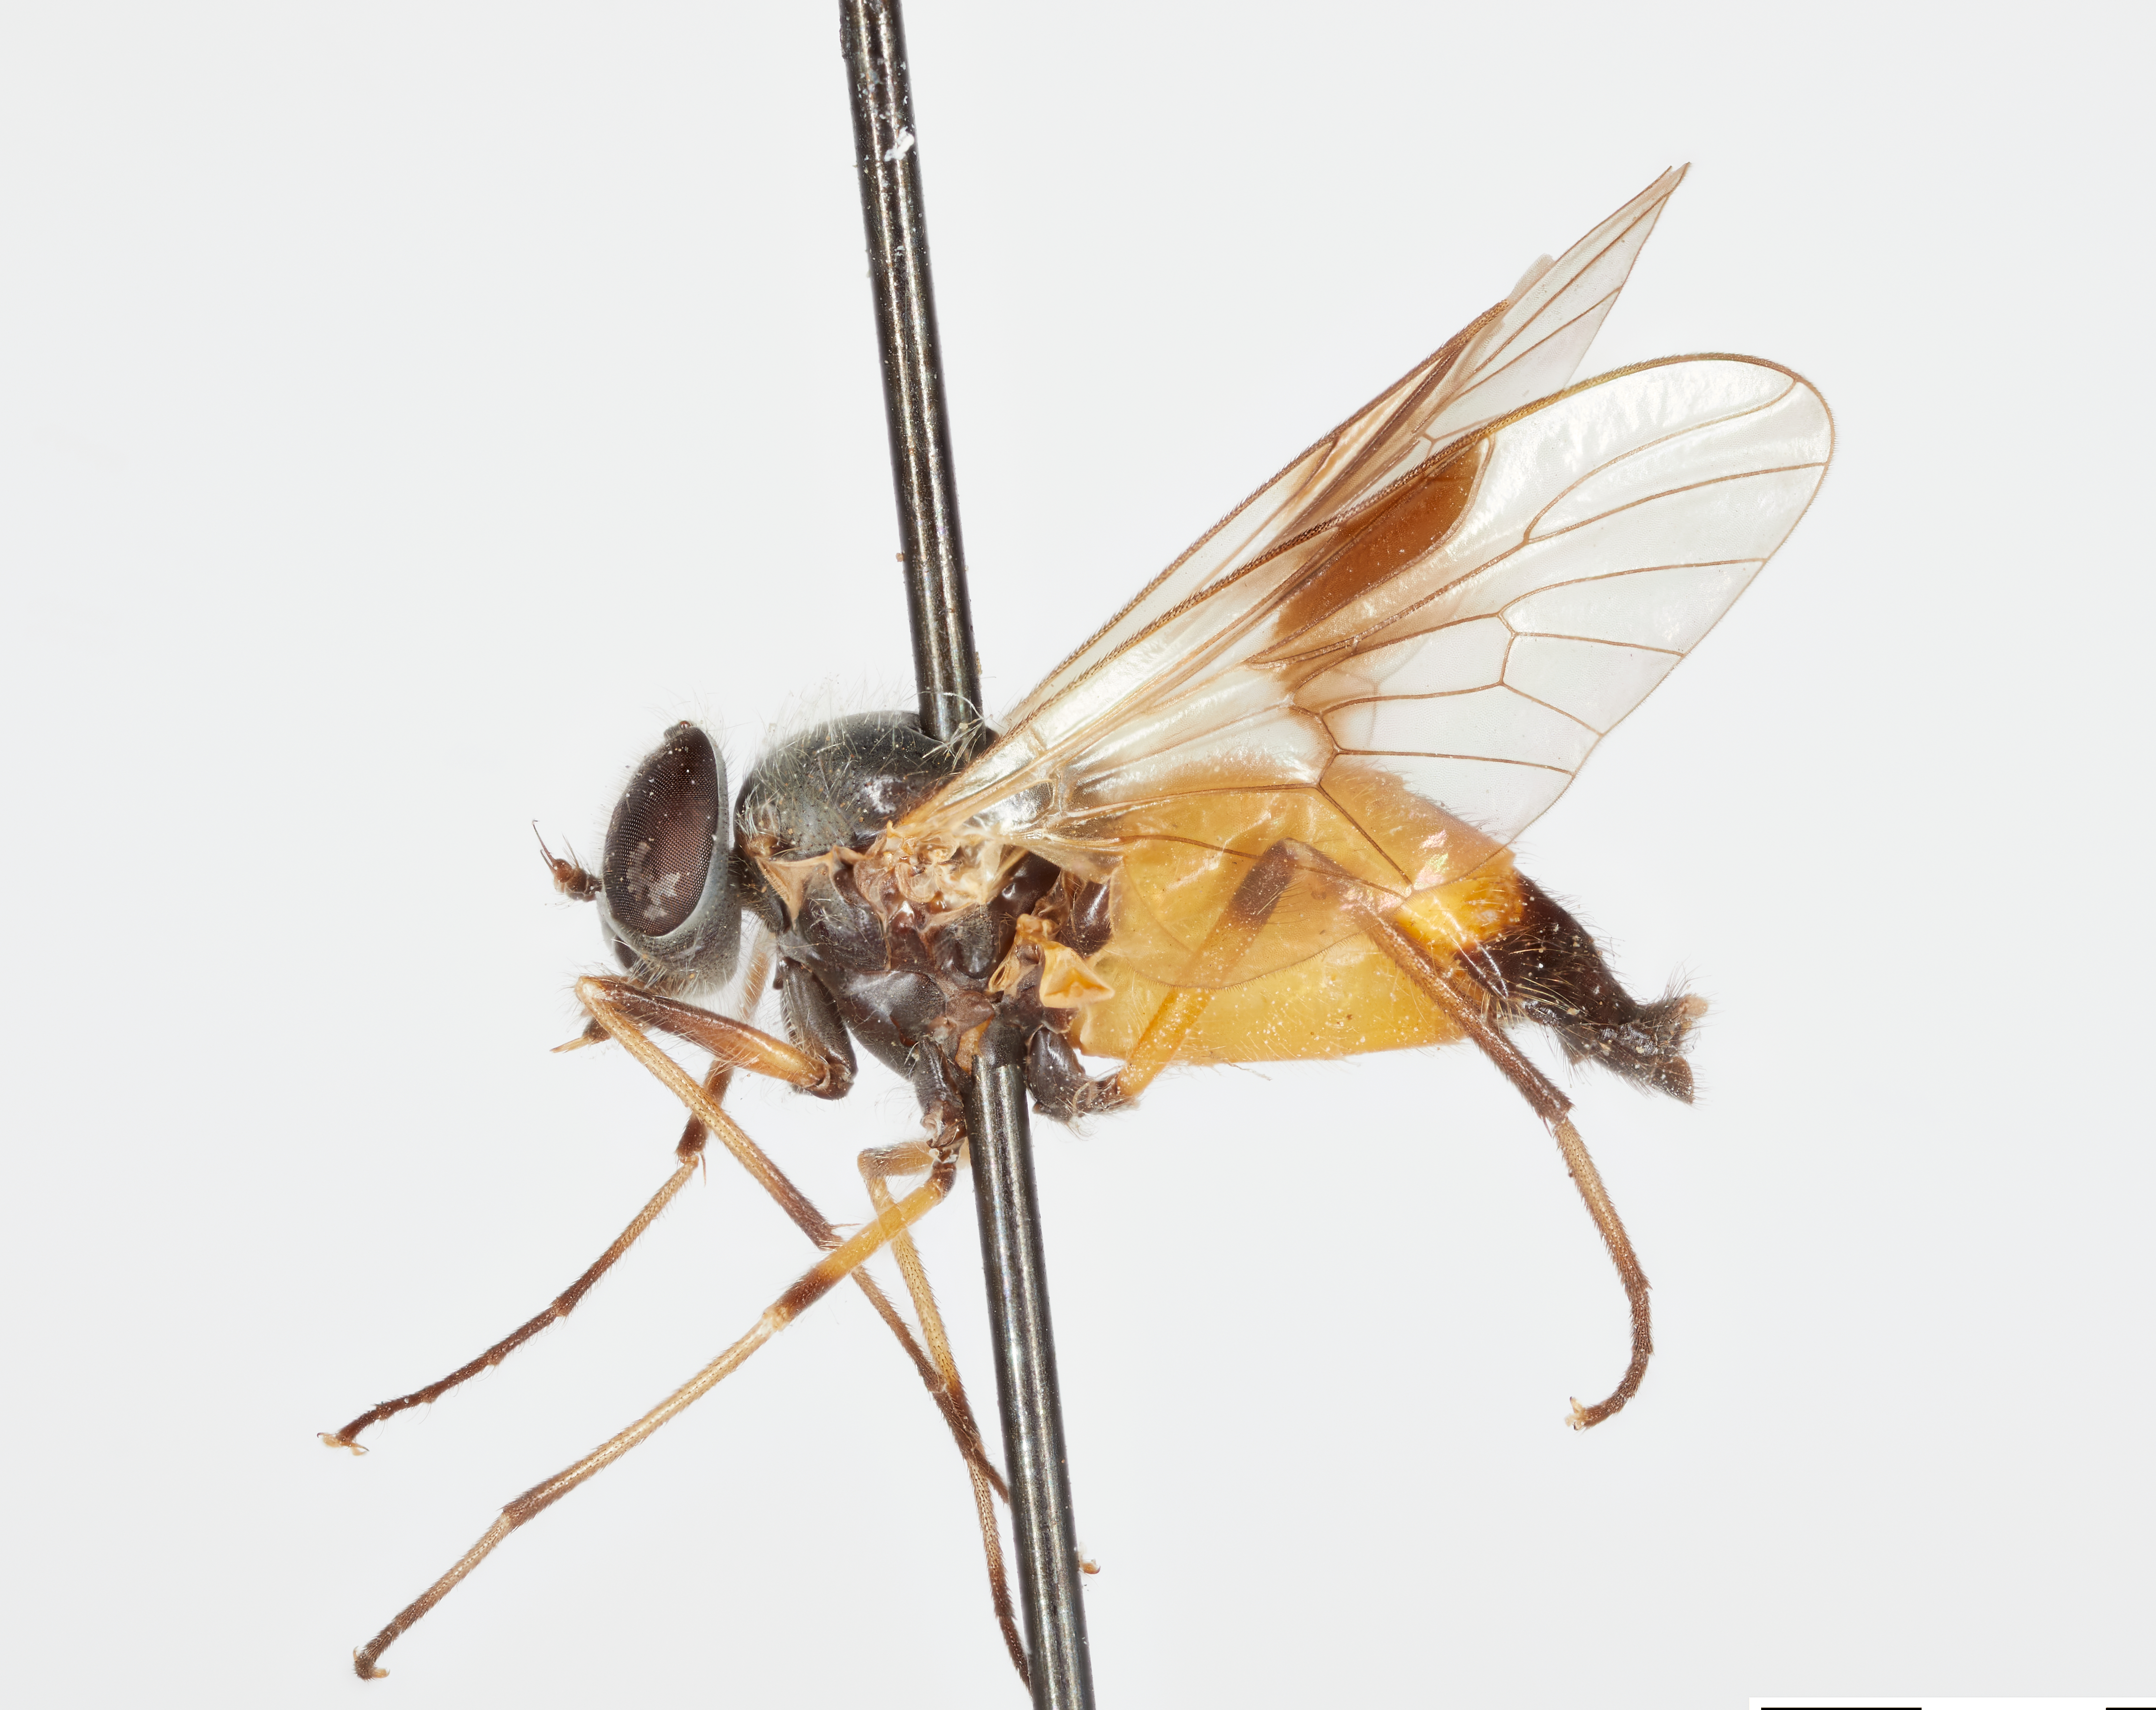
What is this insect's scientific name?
Dasyomma basalis
